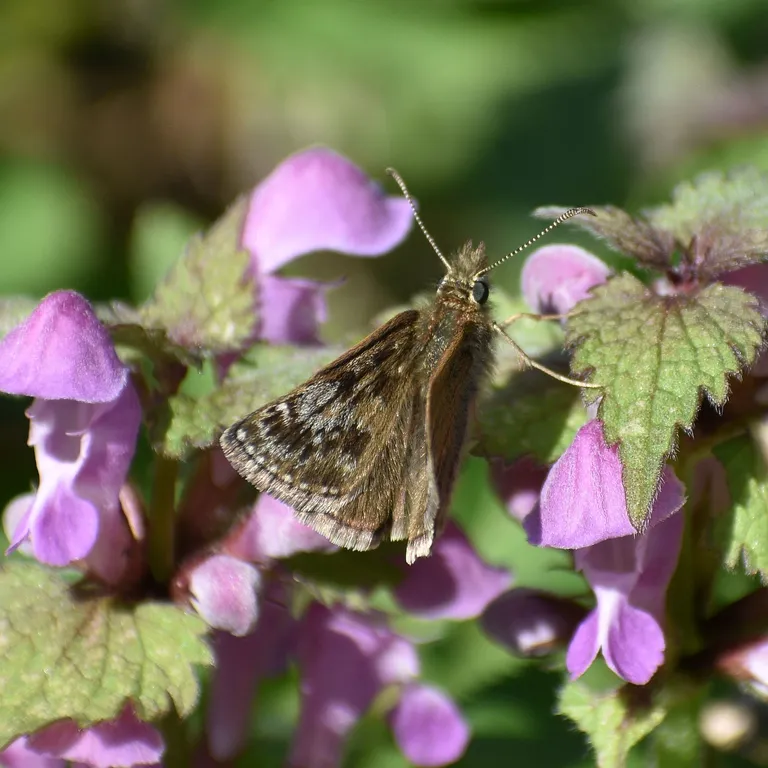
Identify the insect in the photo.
Erynnis tages
